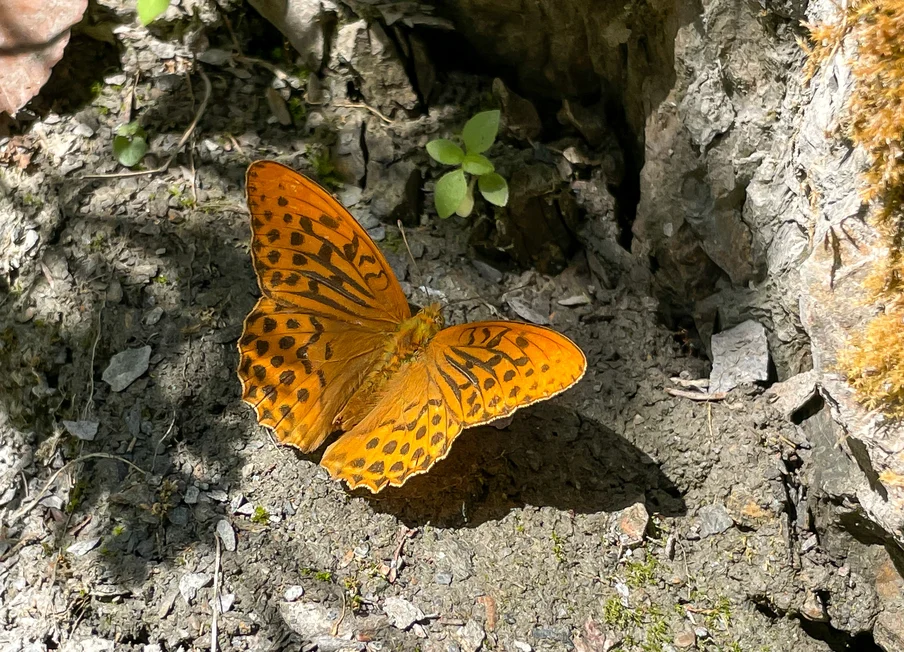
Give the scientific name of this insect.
Argynnis paphia
